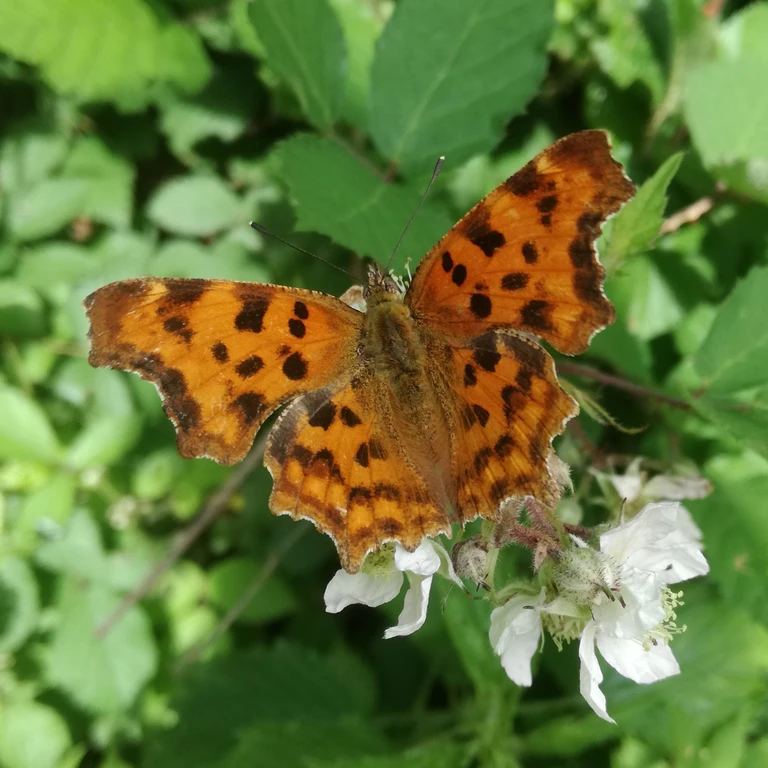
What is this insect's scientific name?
Polygonia c-album
